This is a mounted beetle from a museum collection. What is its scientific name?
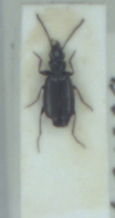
Syntomus truncatellus
